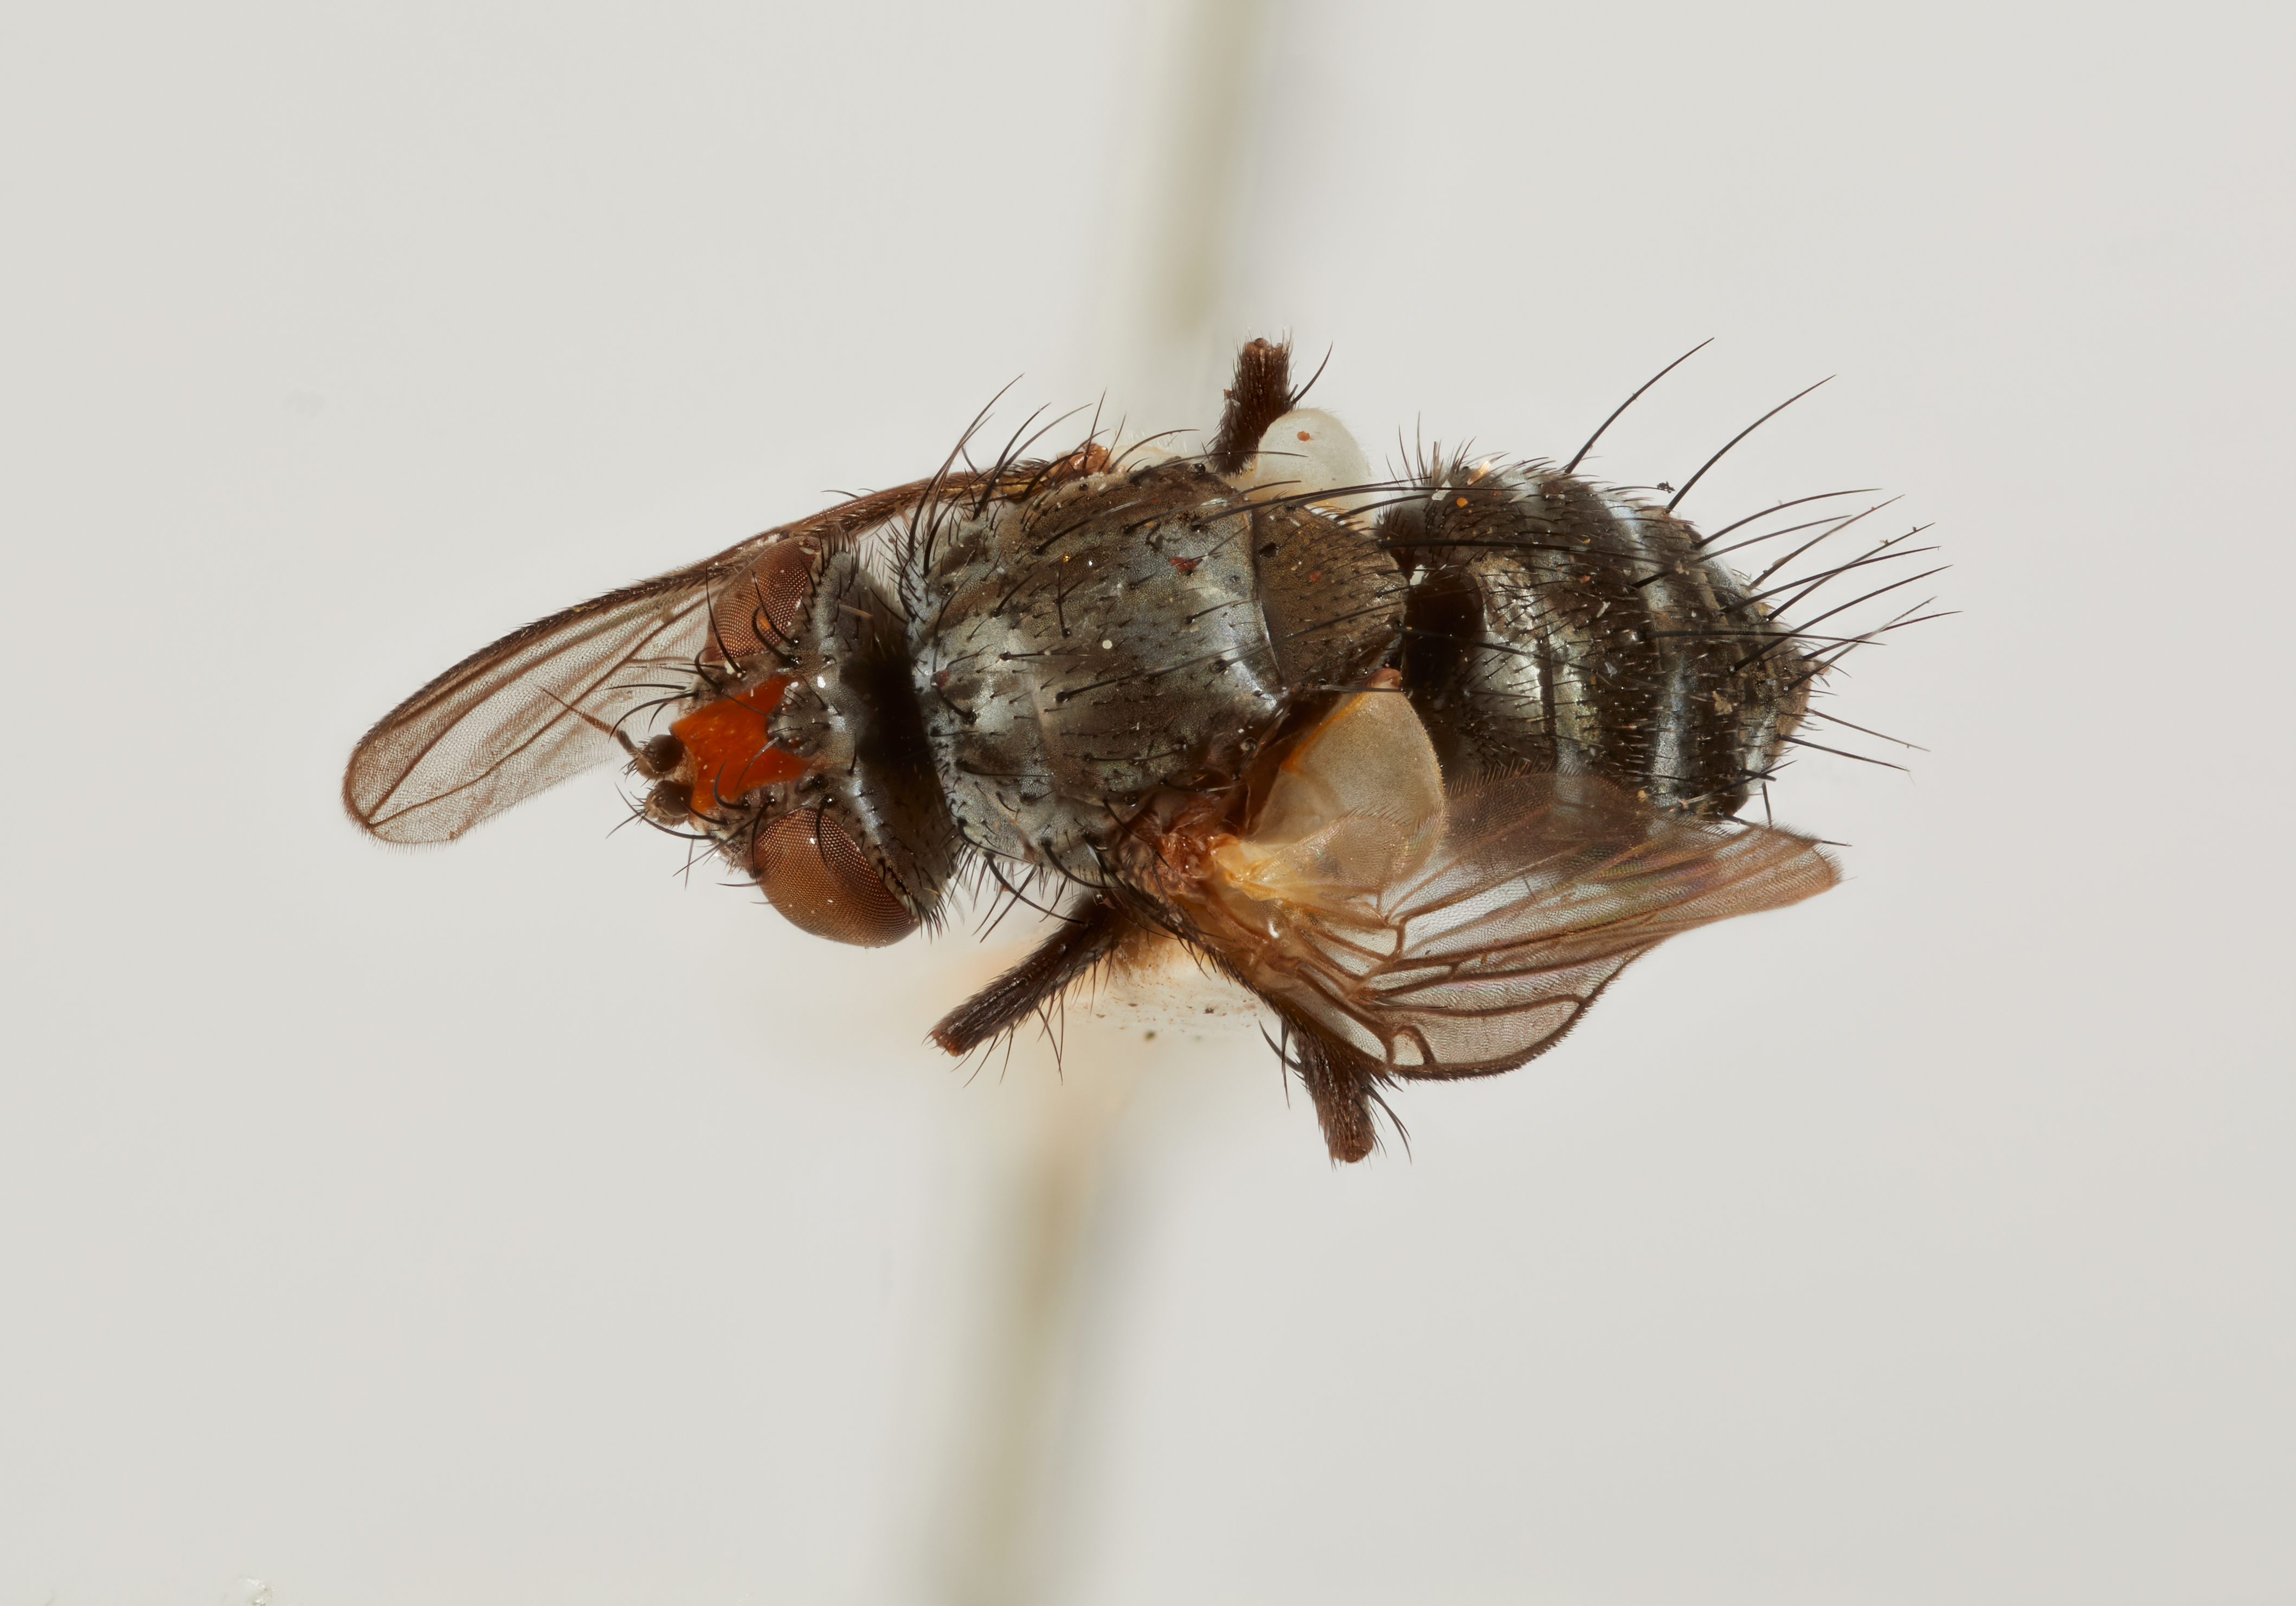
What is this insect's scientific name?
Lispidea interrupta
